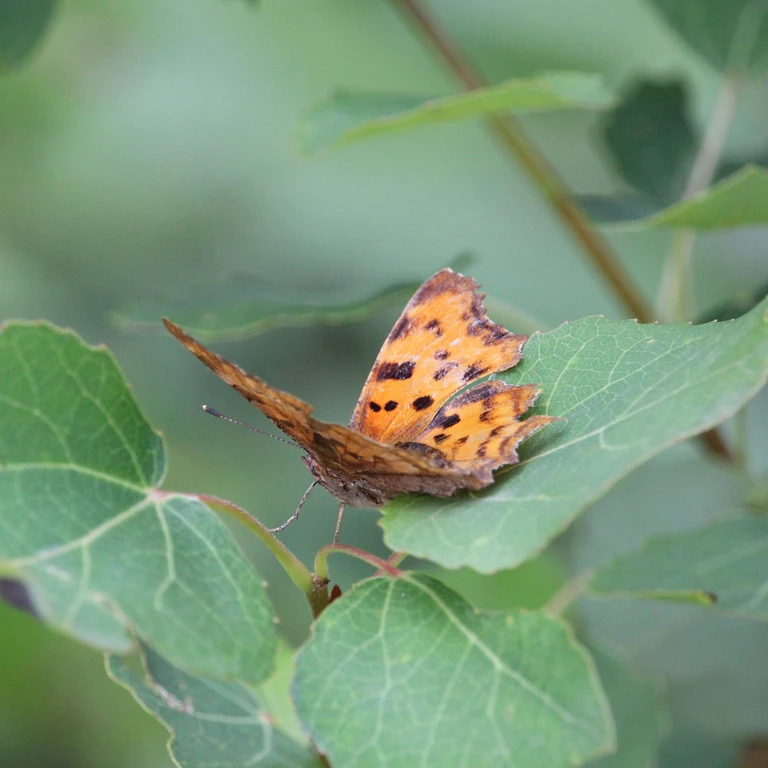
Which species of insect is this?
Polygonia c-album
